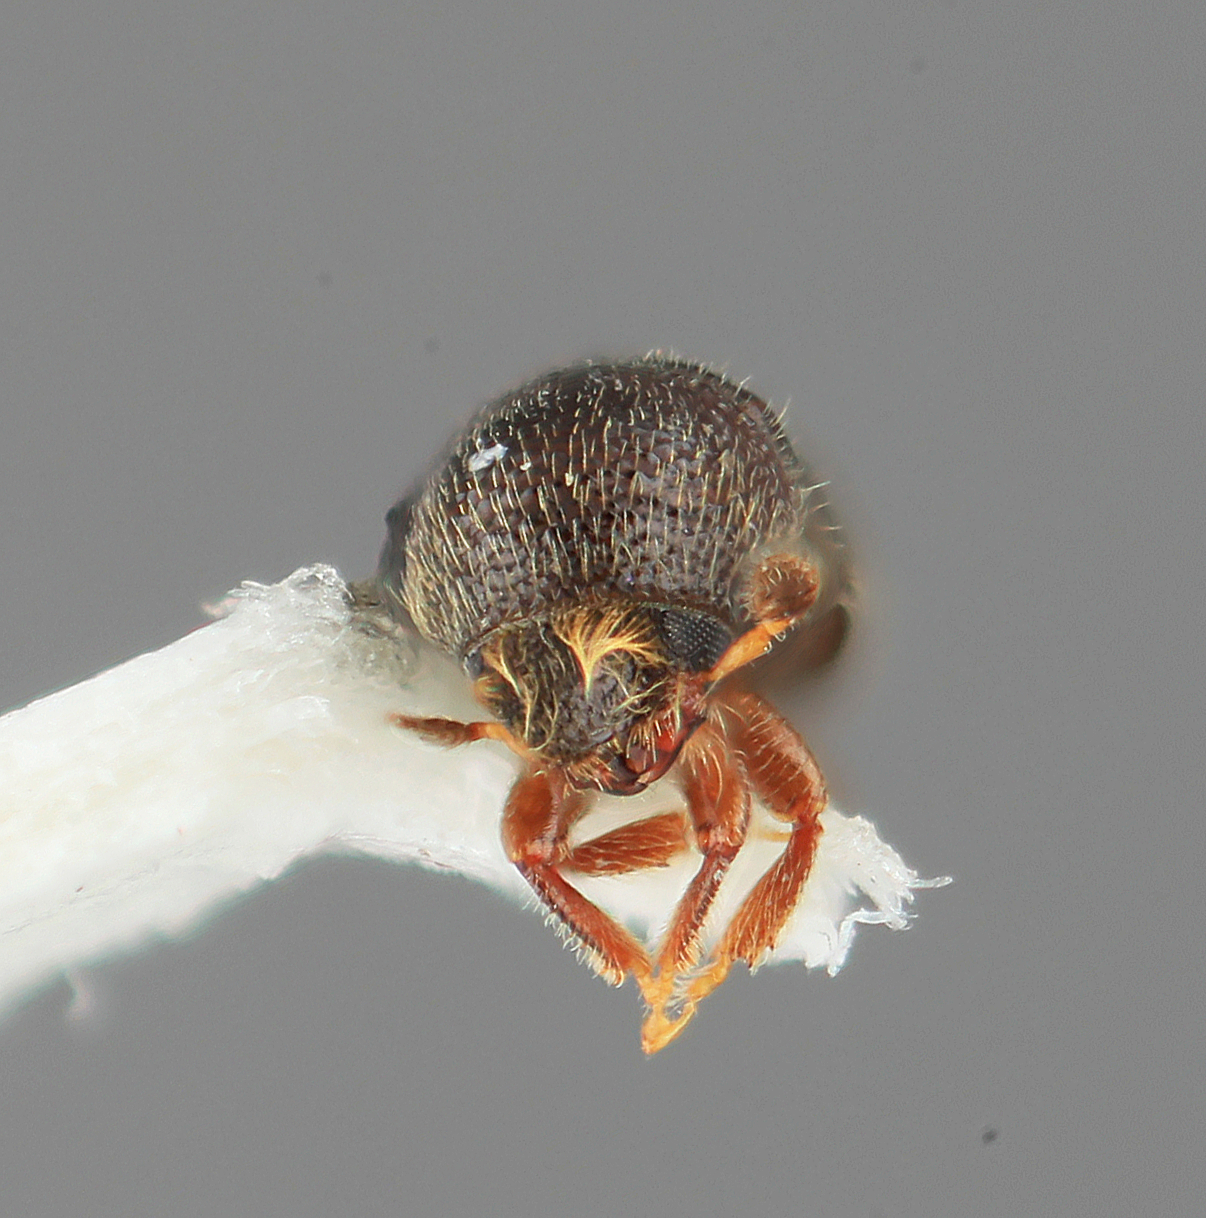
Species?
Pityophthorus reticulatus
